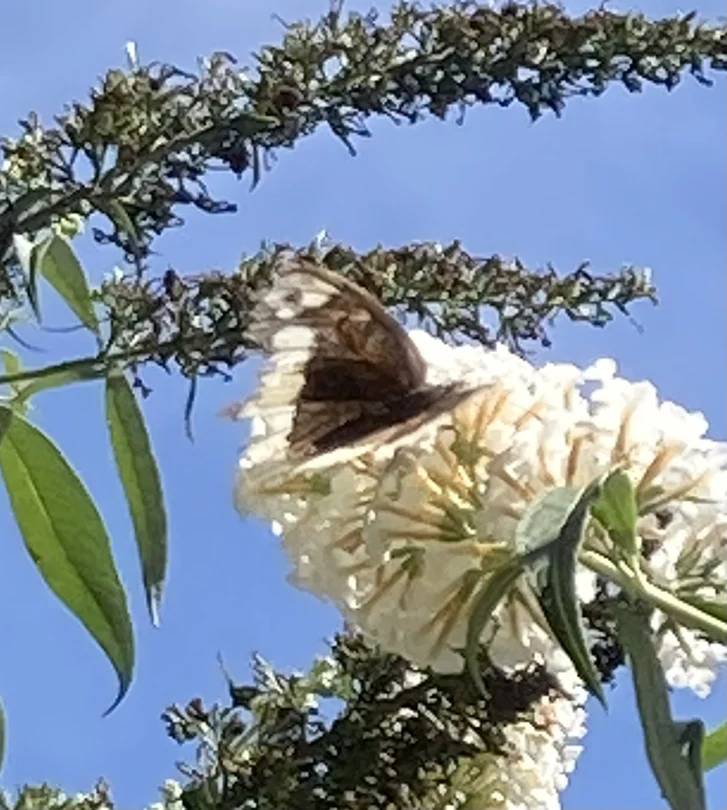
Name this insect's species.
Brintesia circe
